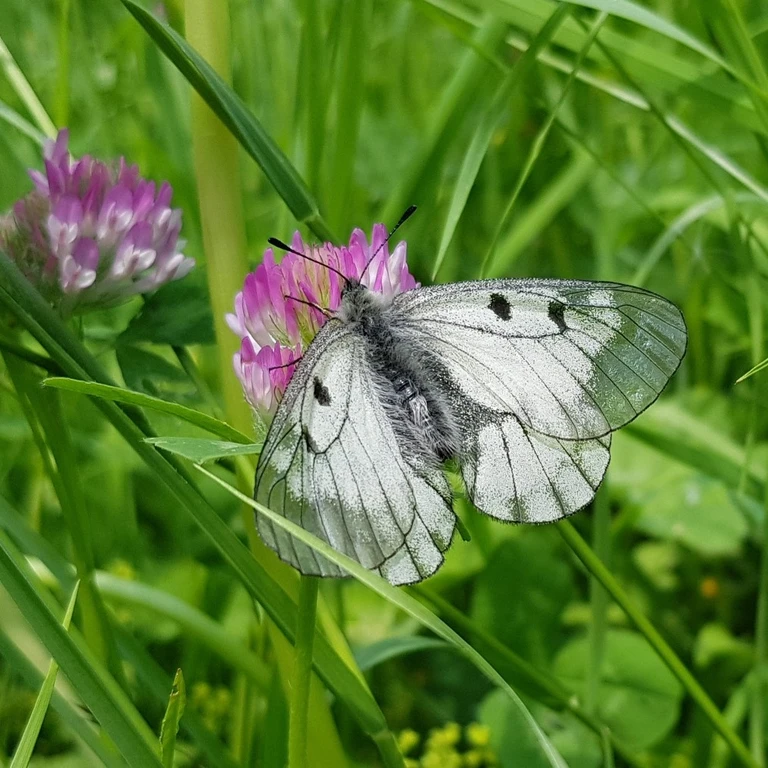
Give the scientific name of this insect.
Parnassius mnemosyne
